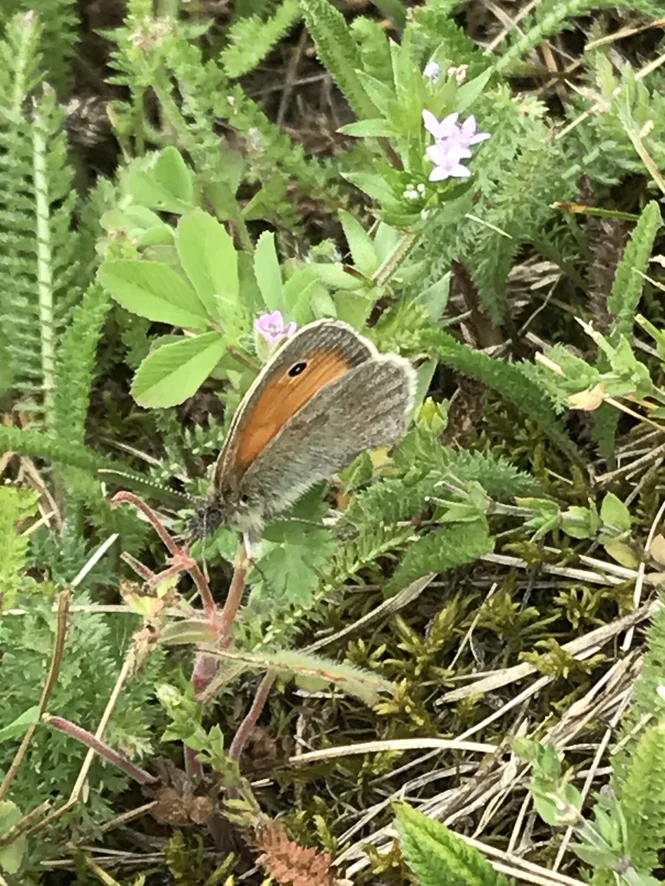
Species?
Coenonympha pamphilus
